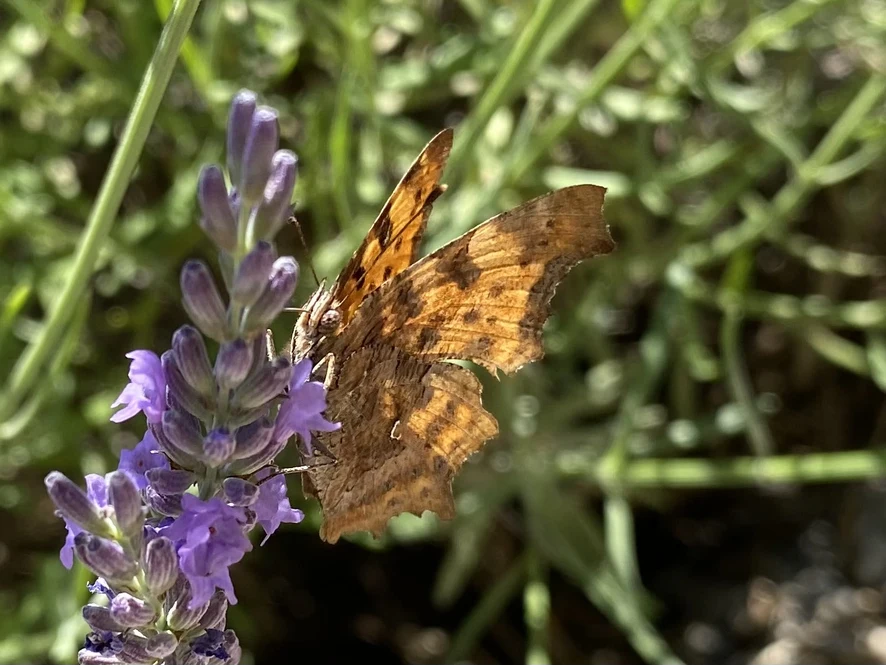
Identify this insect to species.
Polygonia c-album
